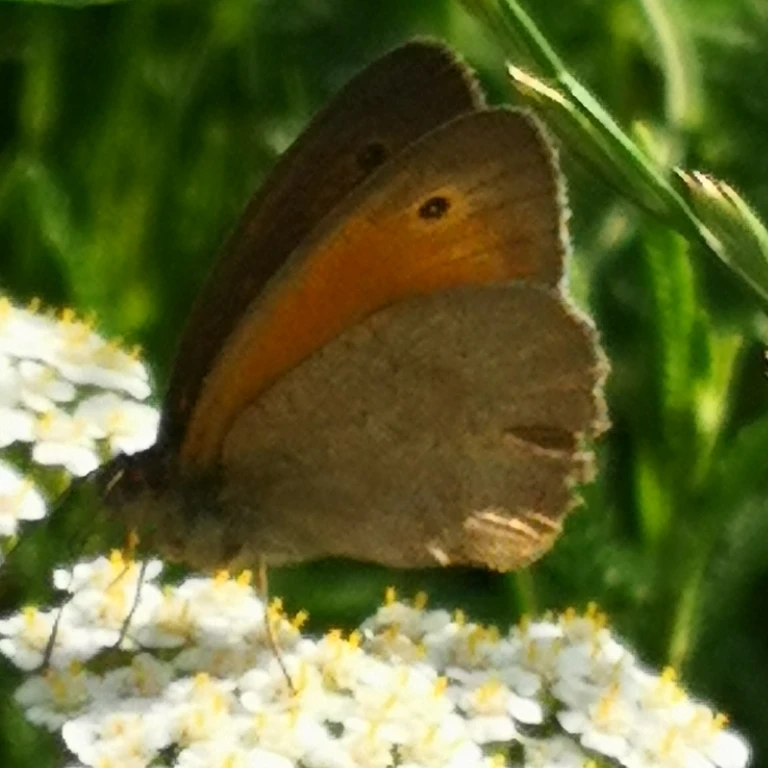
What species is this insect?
Maniola jurtina
